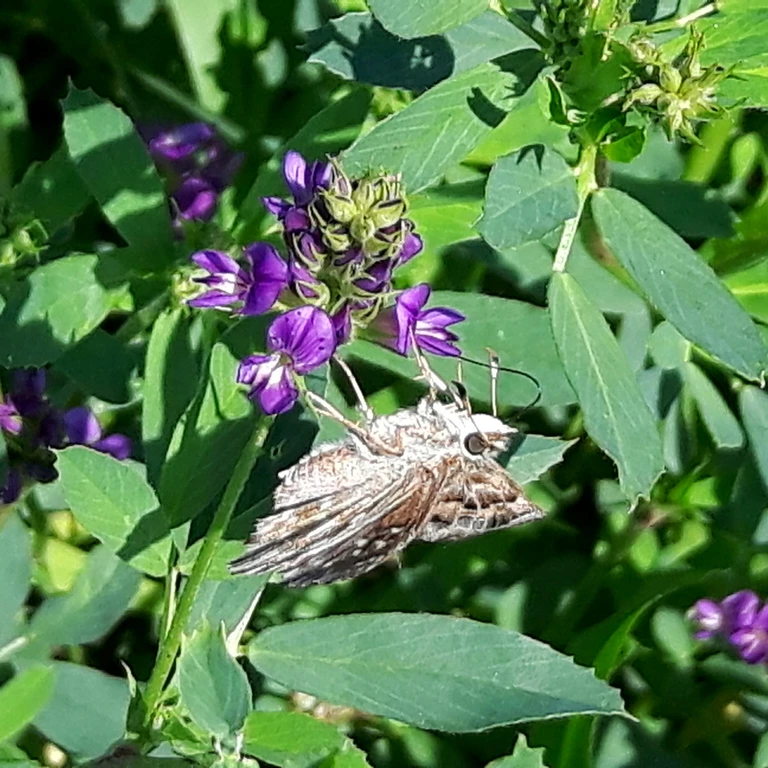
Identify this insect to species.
Carcharodus alceae
